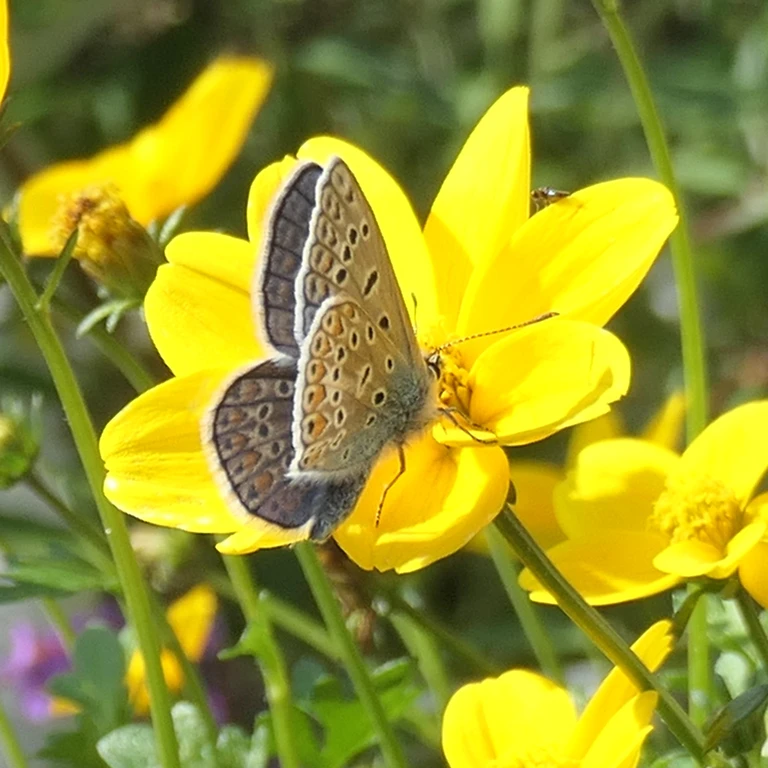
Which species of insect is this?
Polyommatus icarus
